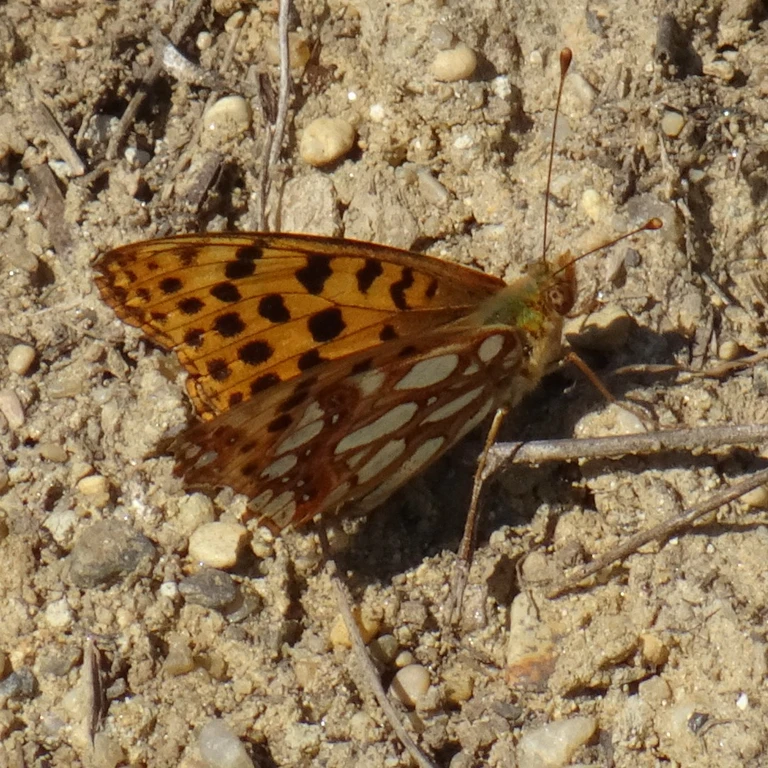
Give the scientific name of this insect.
Issoria lathonia
